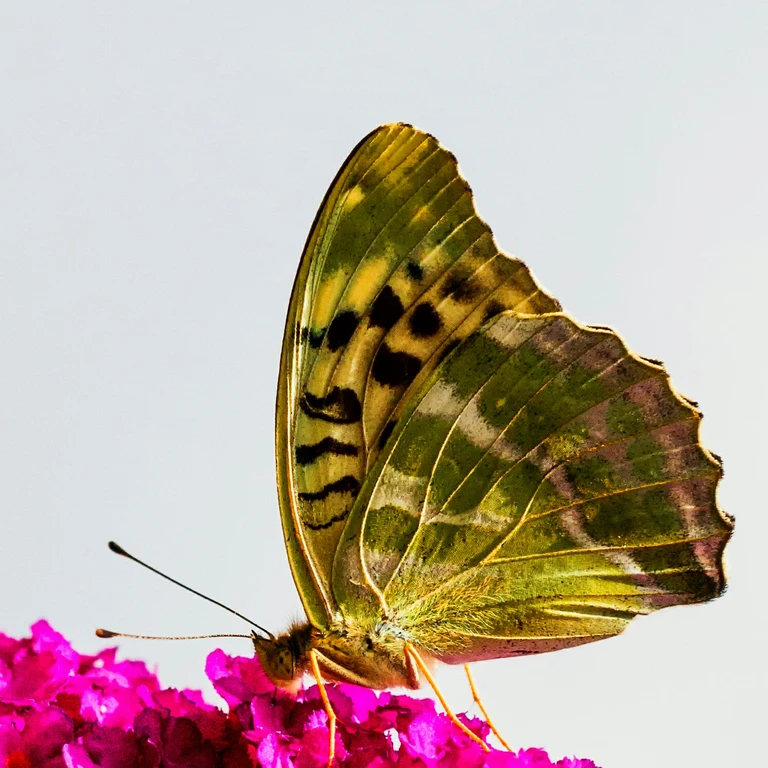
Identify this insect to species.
Argynnis paphia
